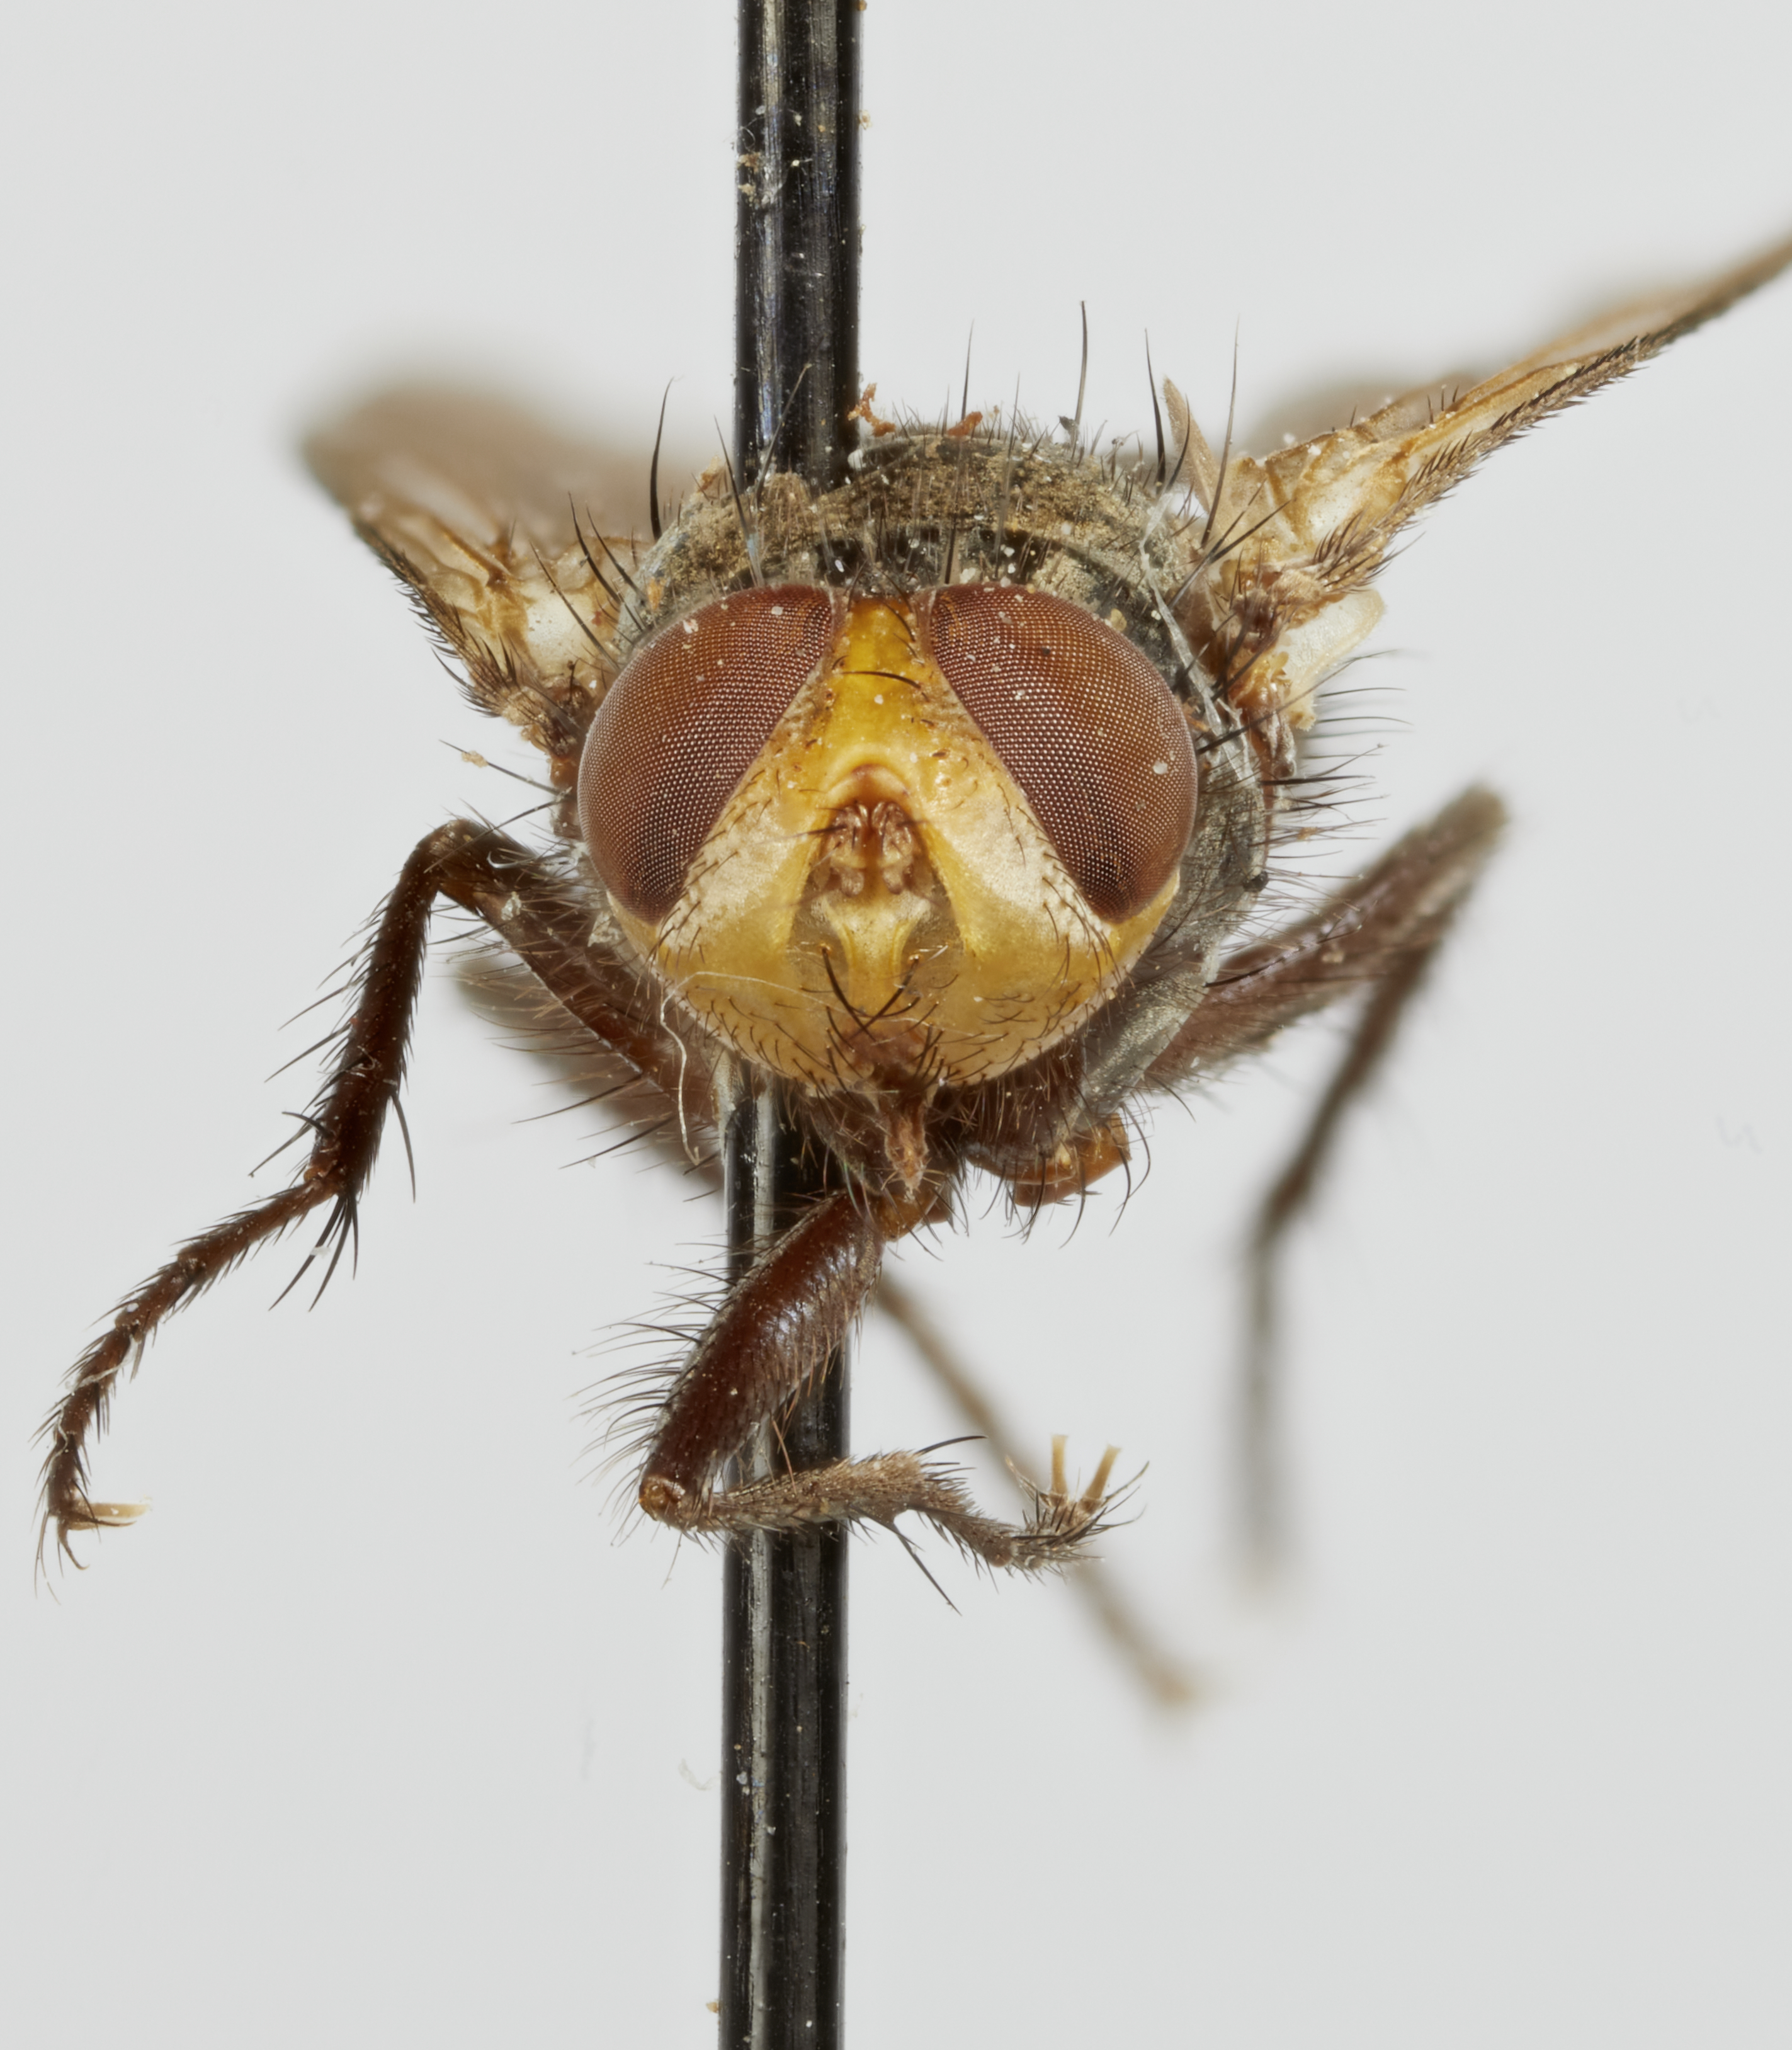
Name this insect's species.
Oligooestrus oestroideus
